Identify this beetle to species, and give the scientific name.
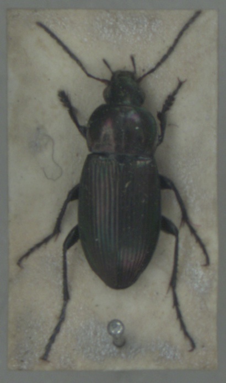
Poecilus versicolor
